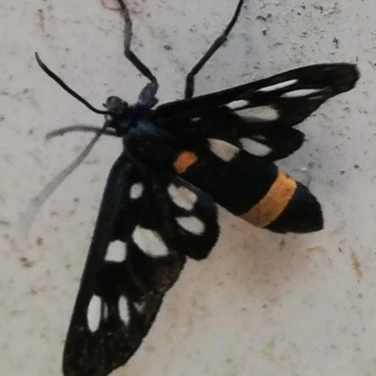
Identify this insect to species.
Amata phegea
